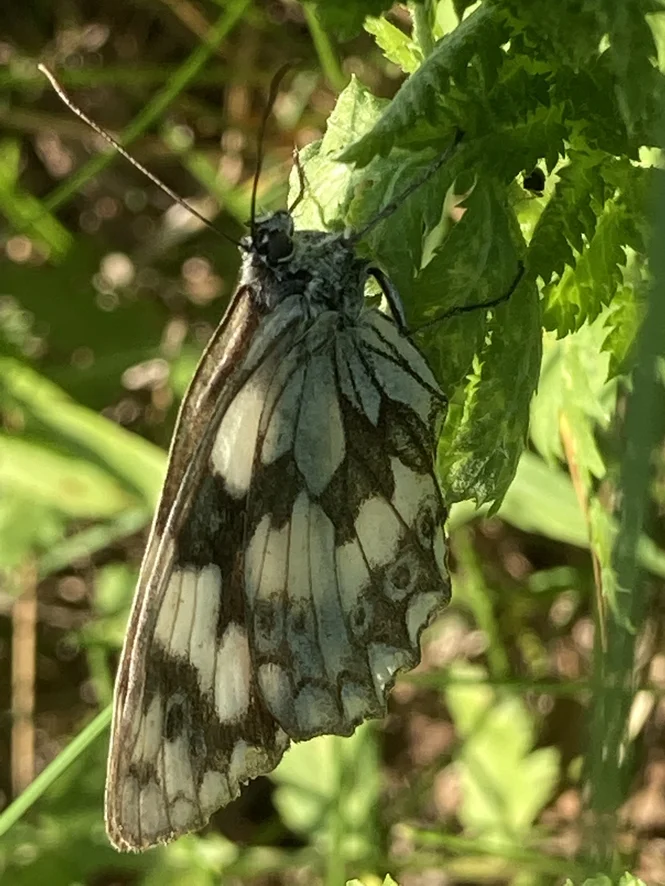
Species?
Melanargia galathea
